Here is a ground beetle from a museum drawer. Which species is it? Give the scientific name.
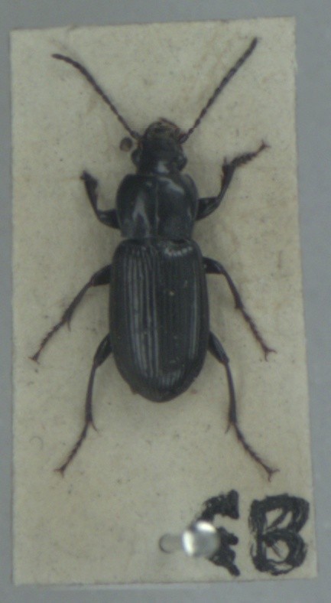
Pterostichus anthracinus
